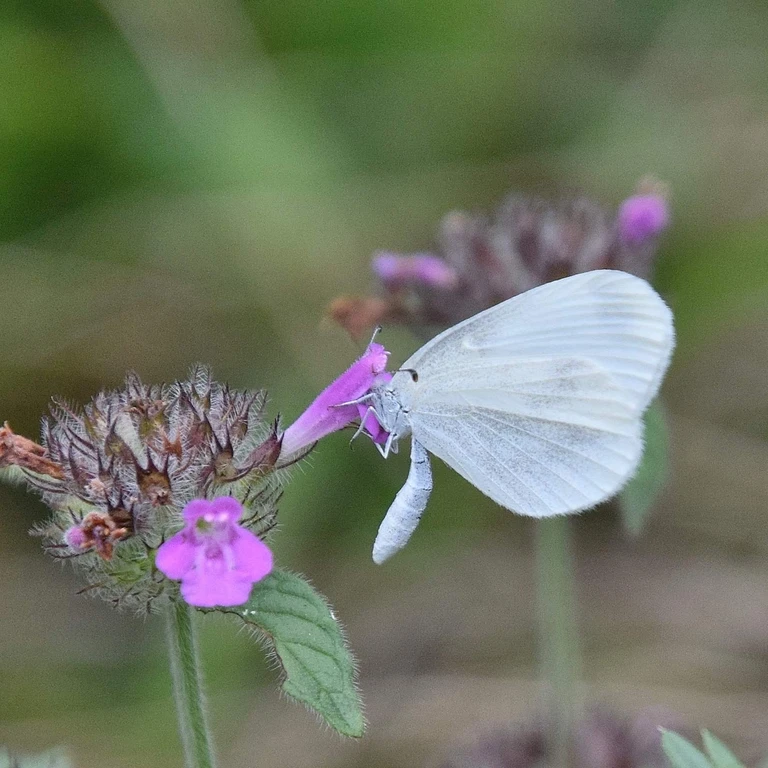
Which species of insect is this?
Leptidea sinapis/juvernica
